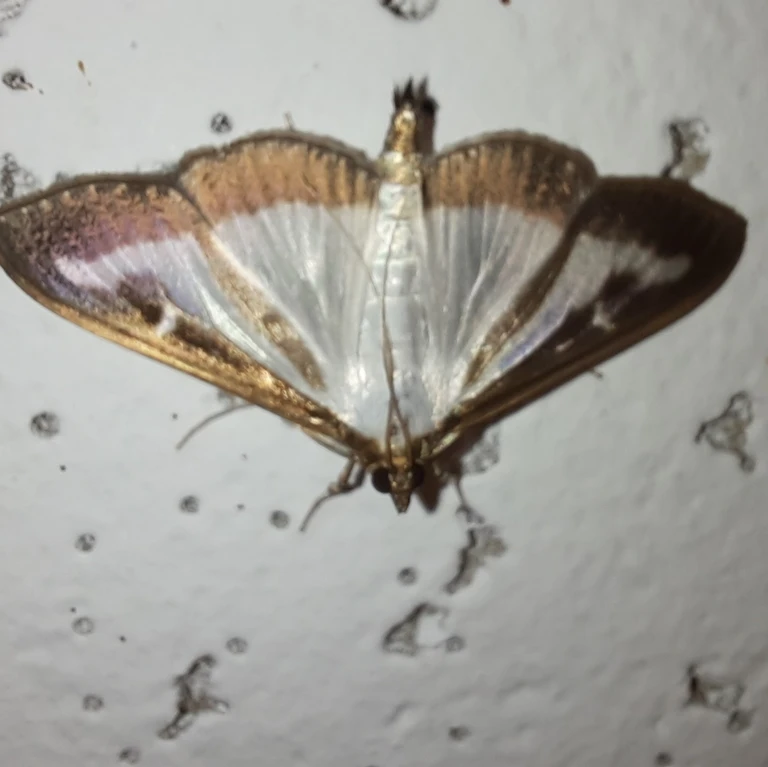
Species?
Cydalima perspectalis
